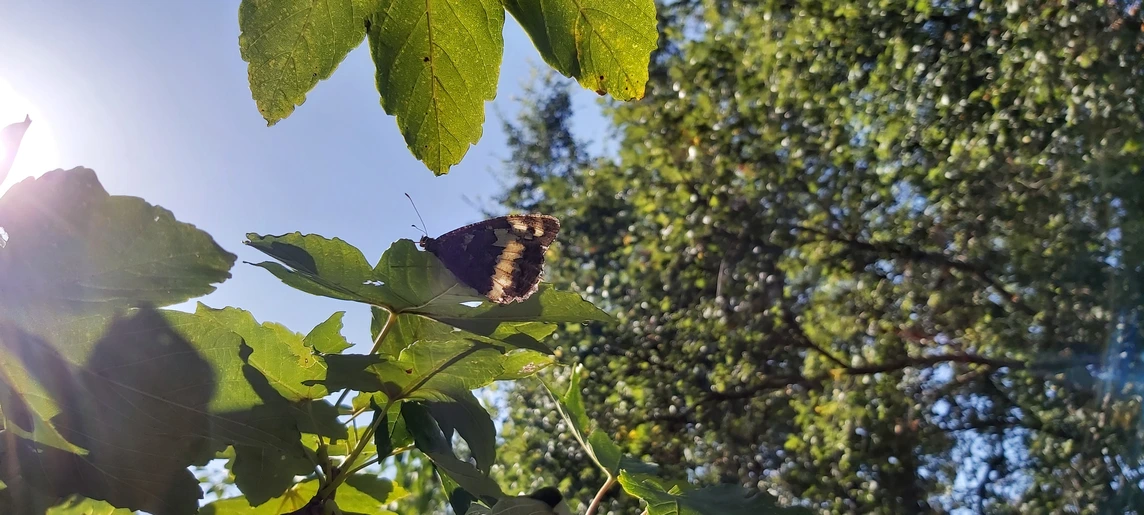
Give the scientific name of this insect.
Brintesia circe
